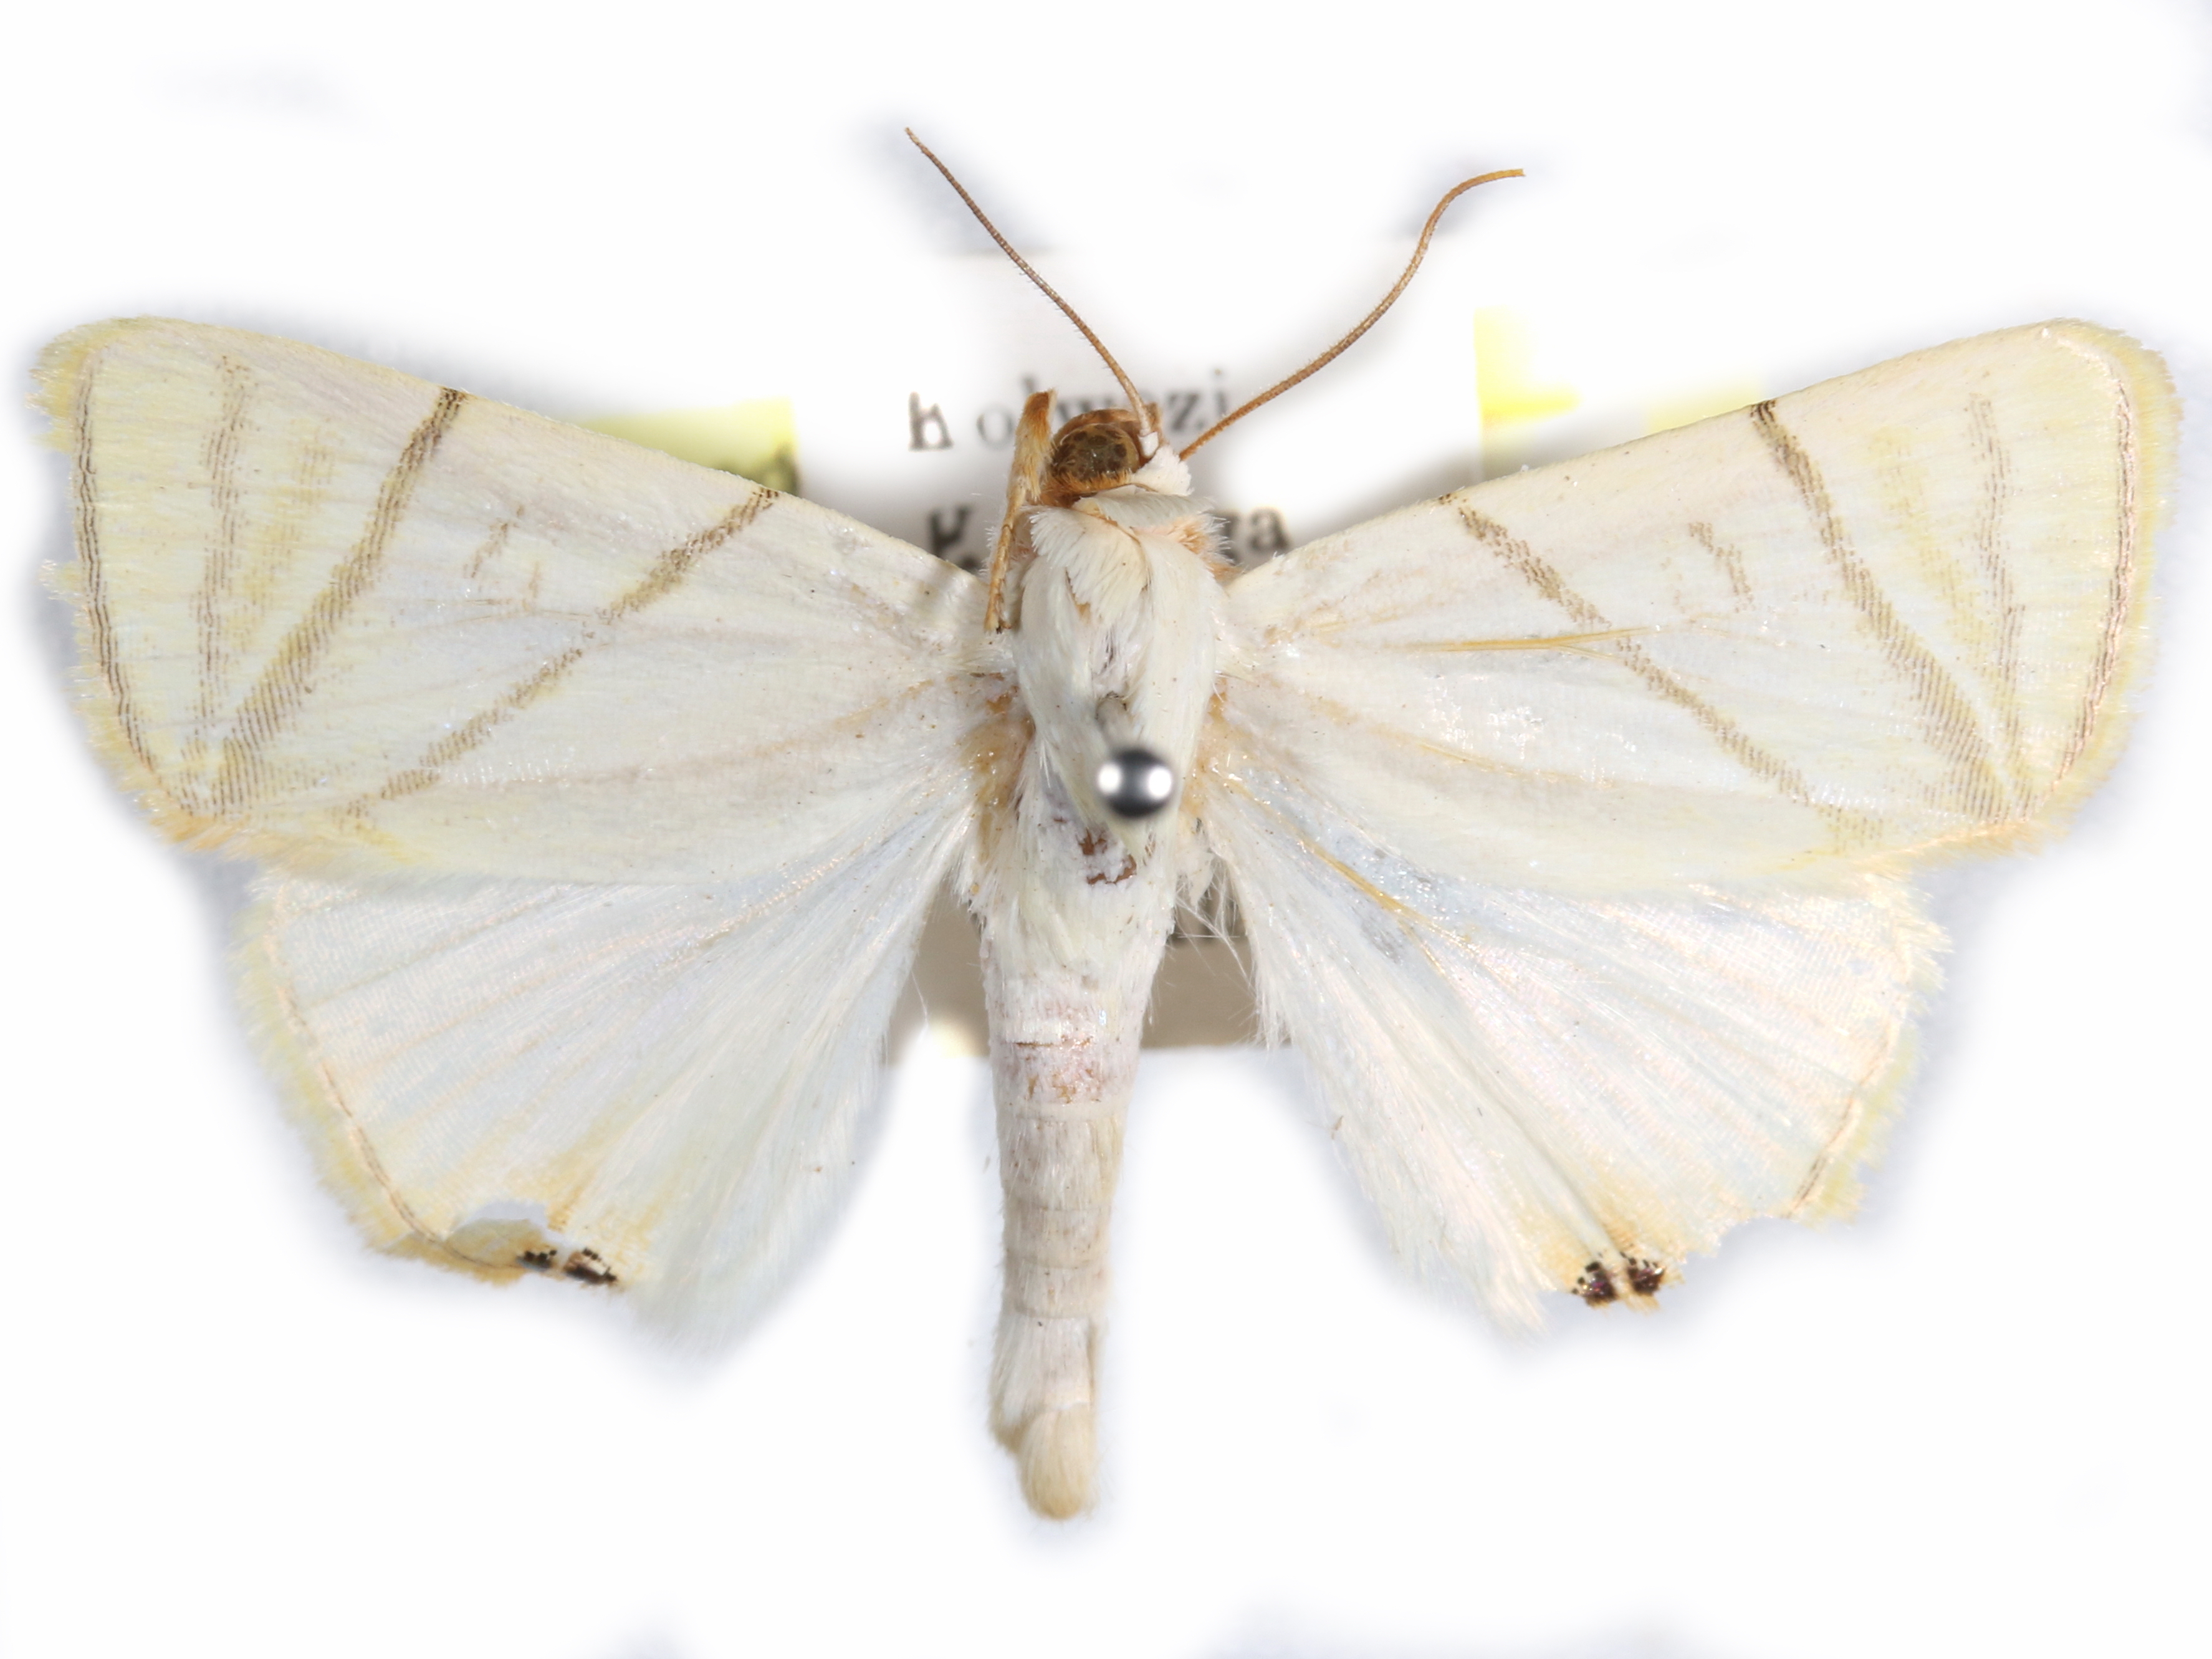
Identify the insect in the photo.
Leoniloma convergens
